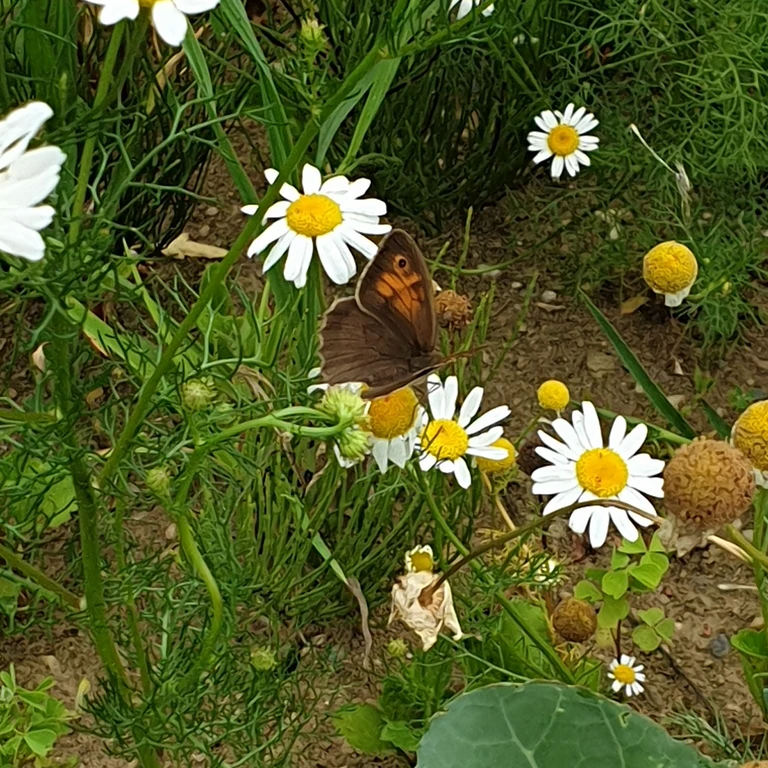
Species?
Maniola jurtina
